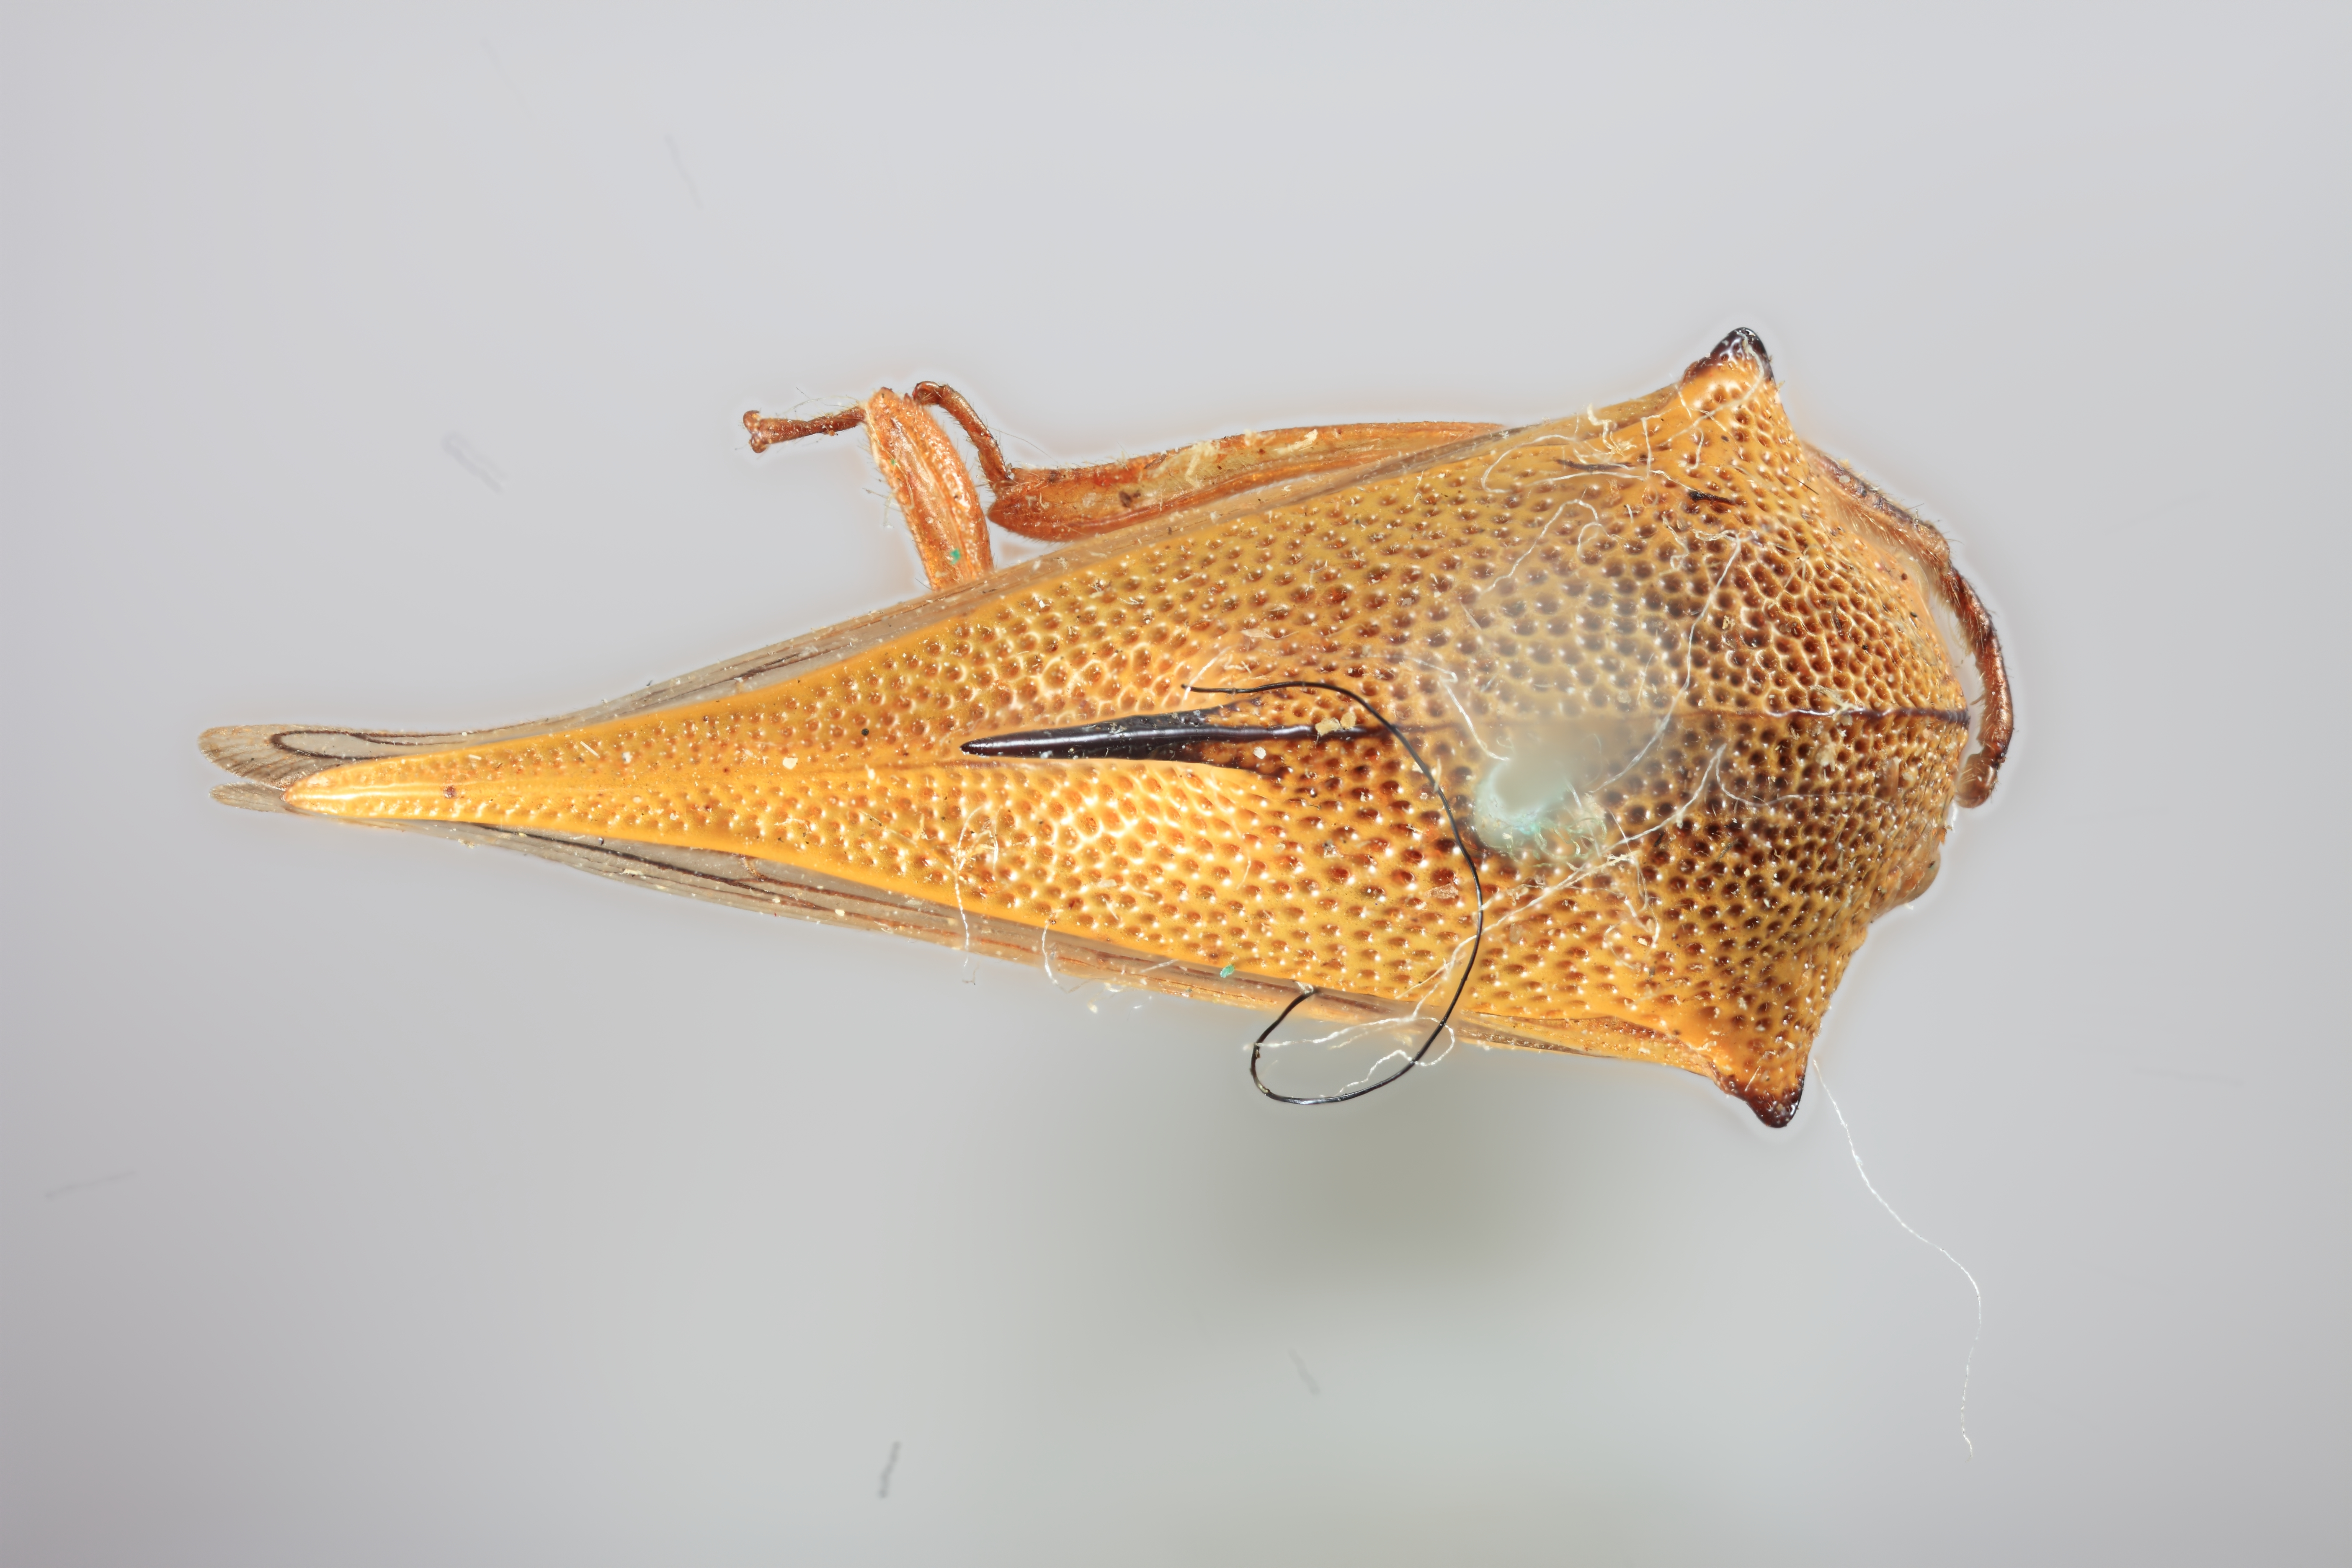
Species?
Umbonia lutea
